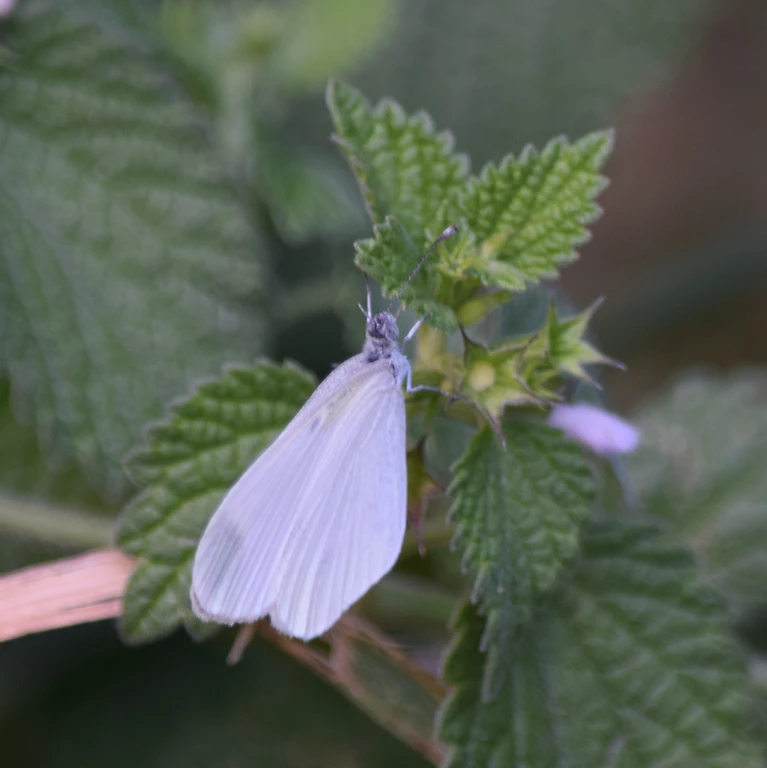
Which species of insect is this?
Leptidea sinapis/juvernica
